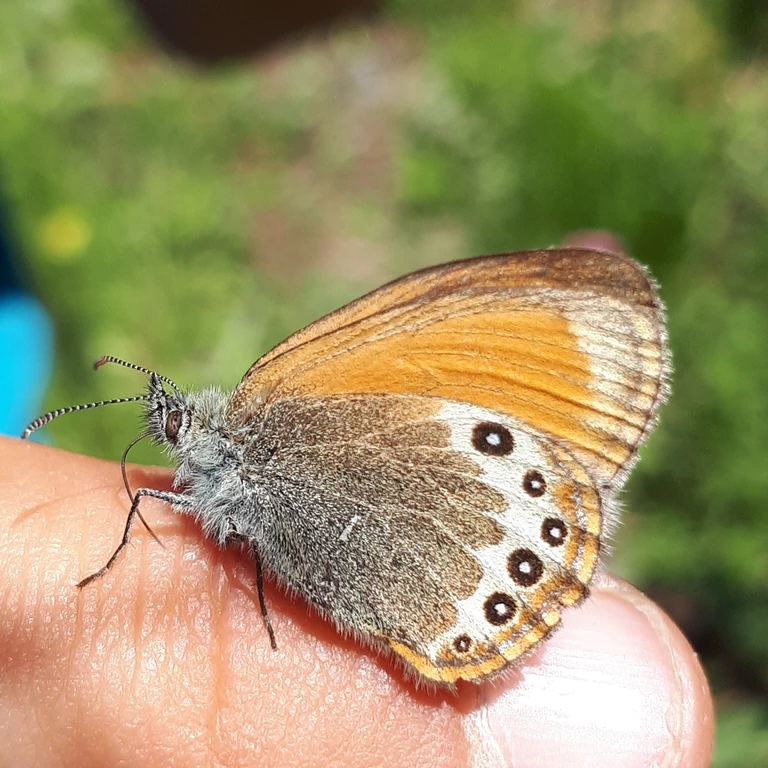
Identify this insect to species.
Coenonympha gardetta
